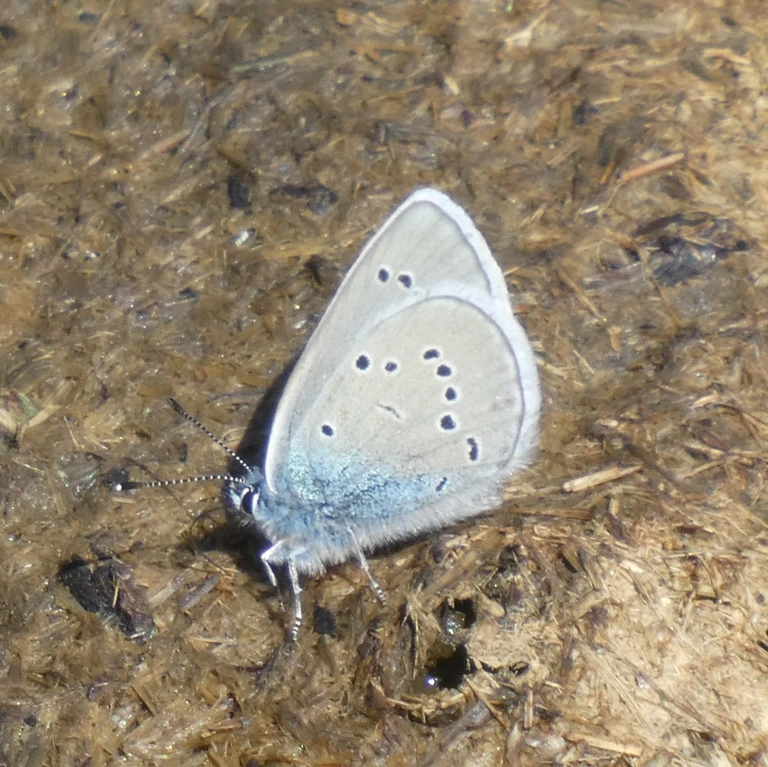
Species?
Cyaniris semiargus
